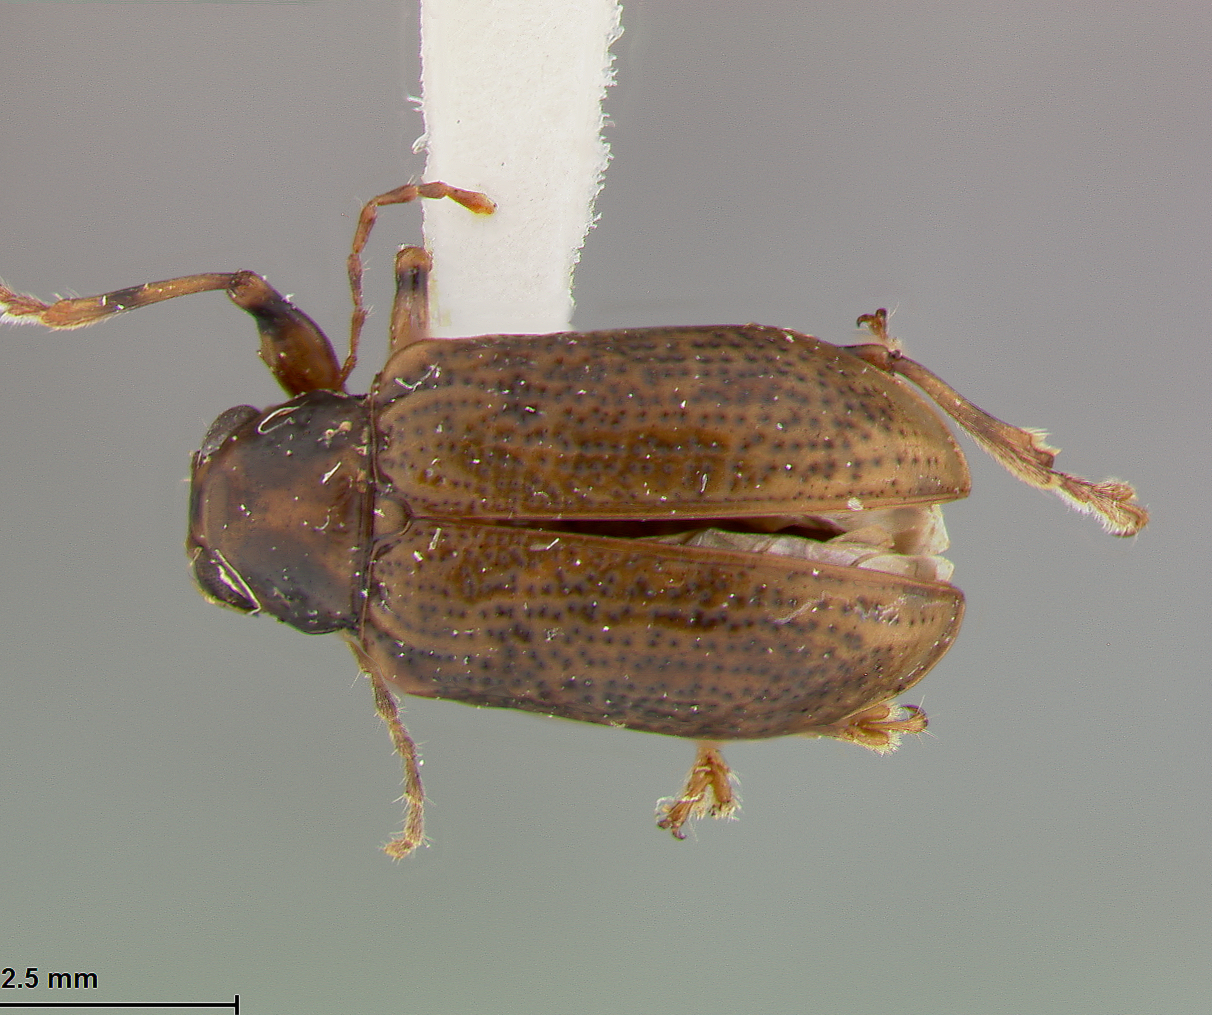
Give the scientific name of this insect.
Metachroma rugosum
